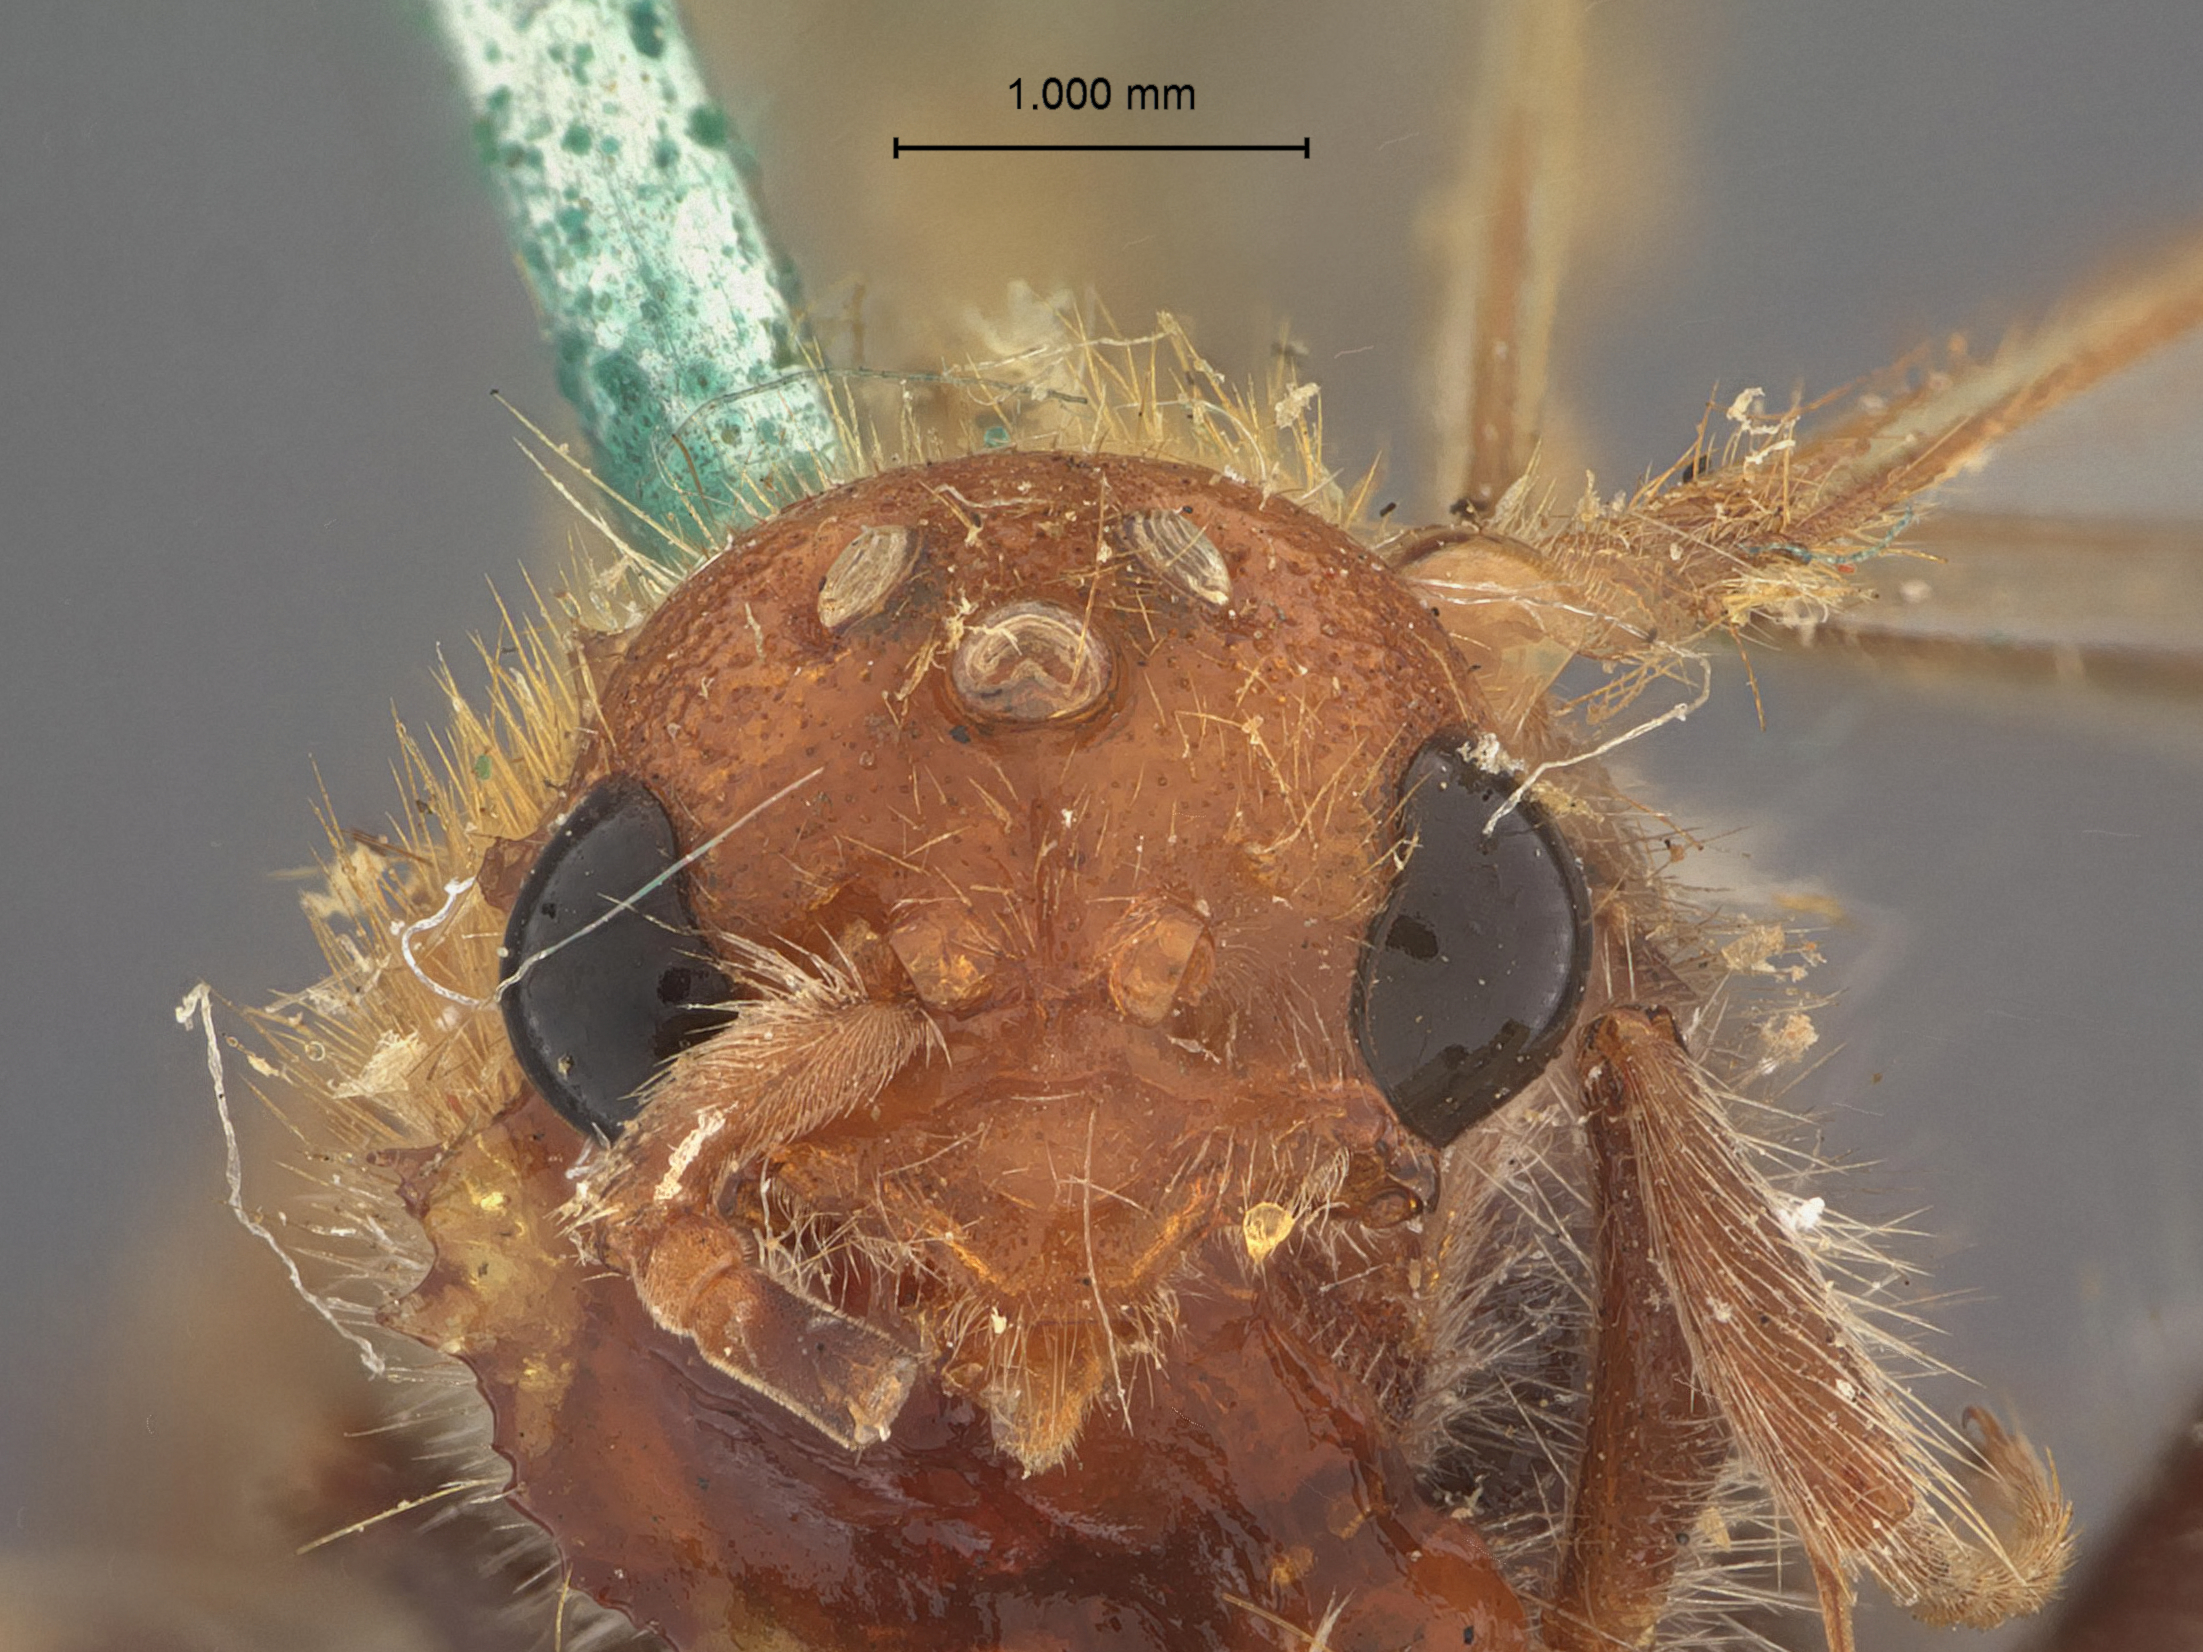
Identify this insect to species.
Pyrrhomelecta anthophorae
